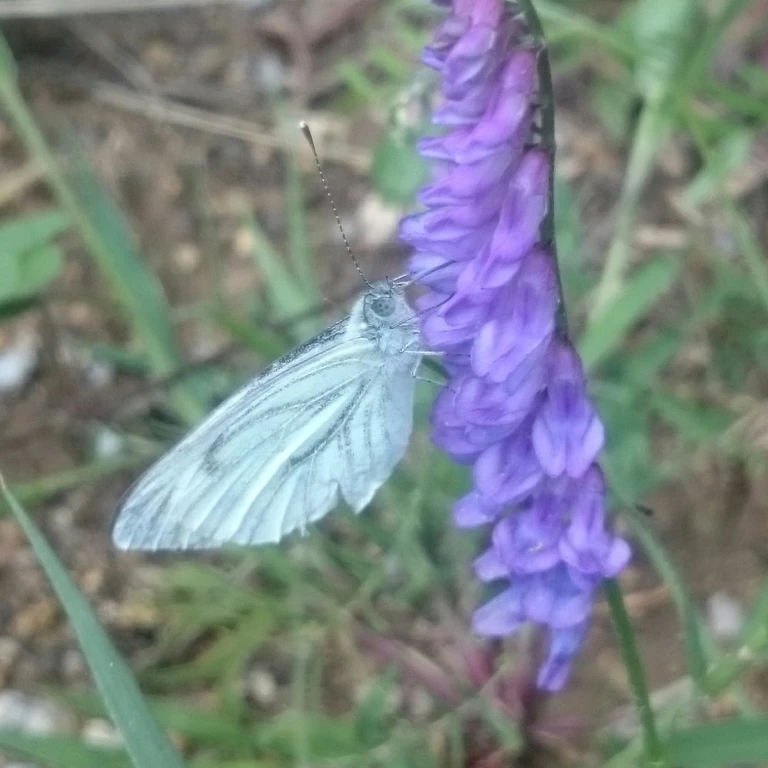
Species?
Pieris napi
